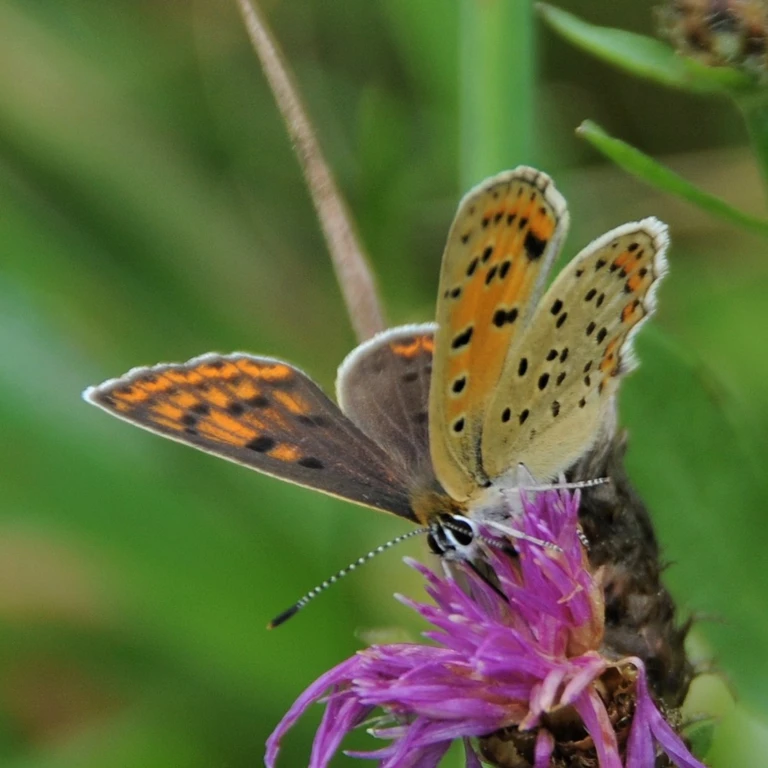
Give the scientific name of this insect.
Lycaena tityrus (also Loweia tityrus)
